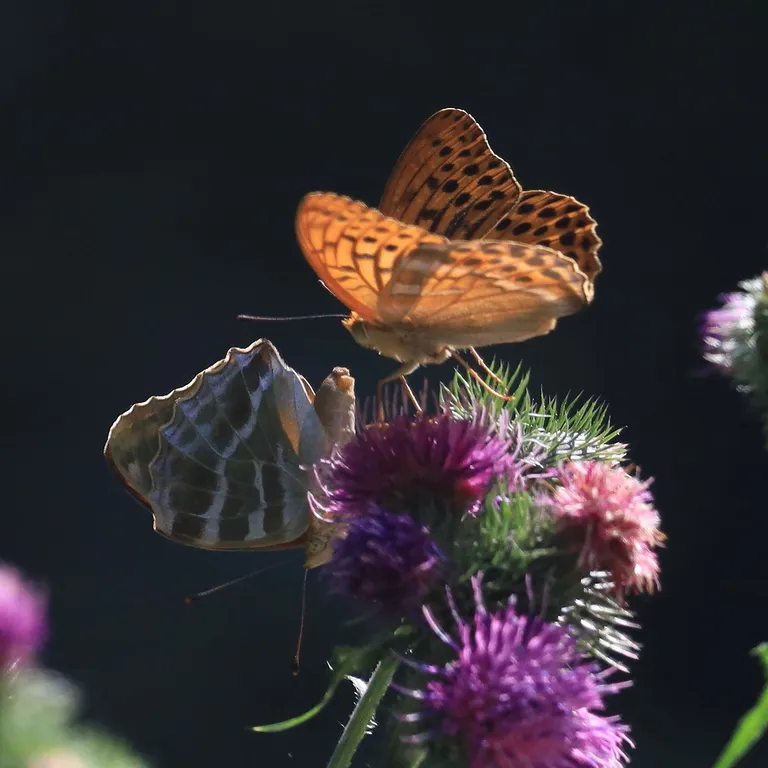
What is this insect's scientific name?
Argynnis paphia
